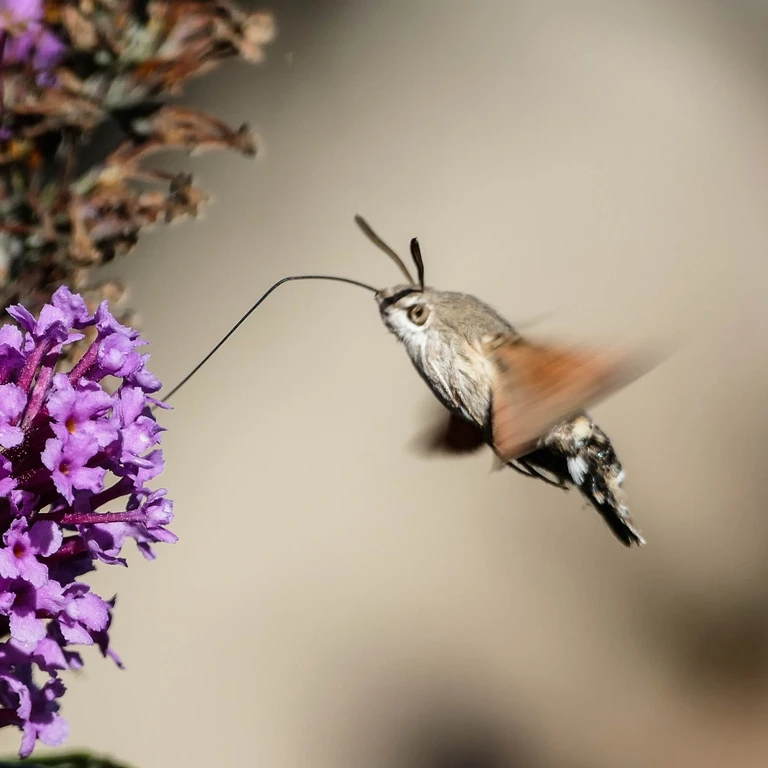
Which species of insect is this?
Macroglossum stellatarum
